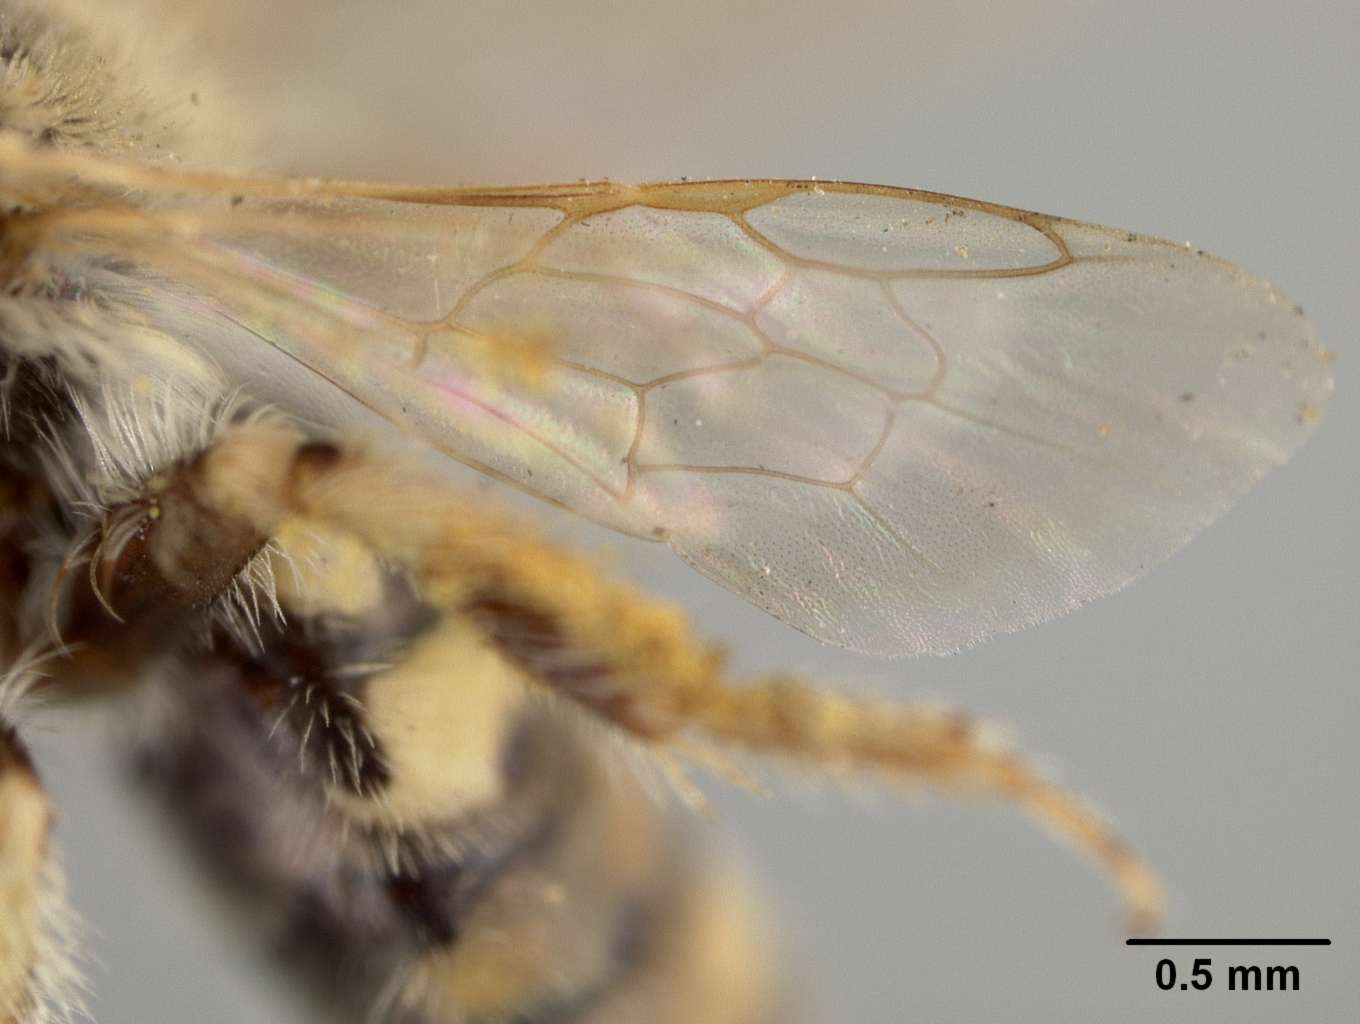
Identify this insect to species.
Spinoliella euphorbiae
